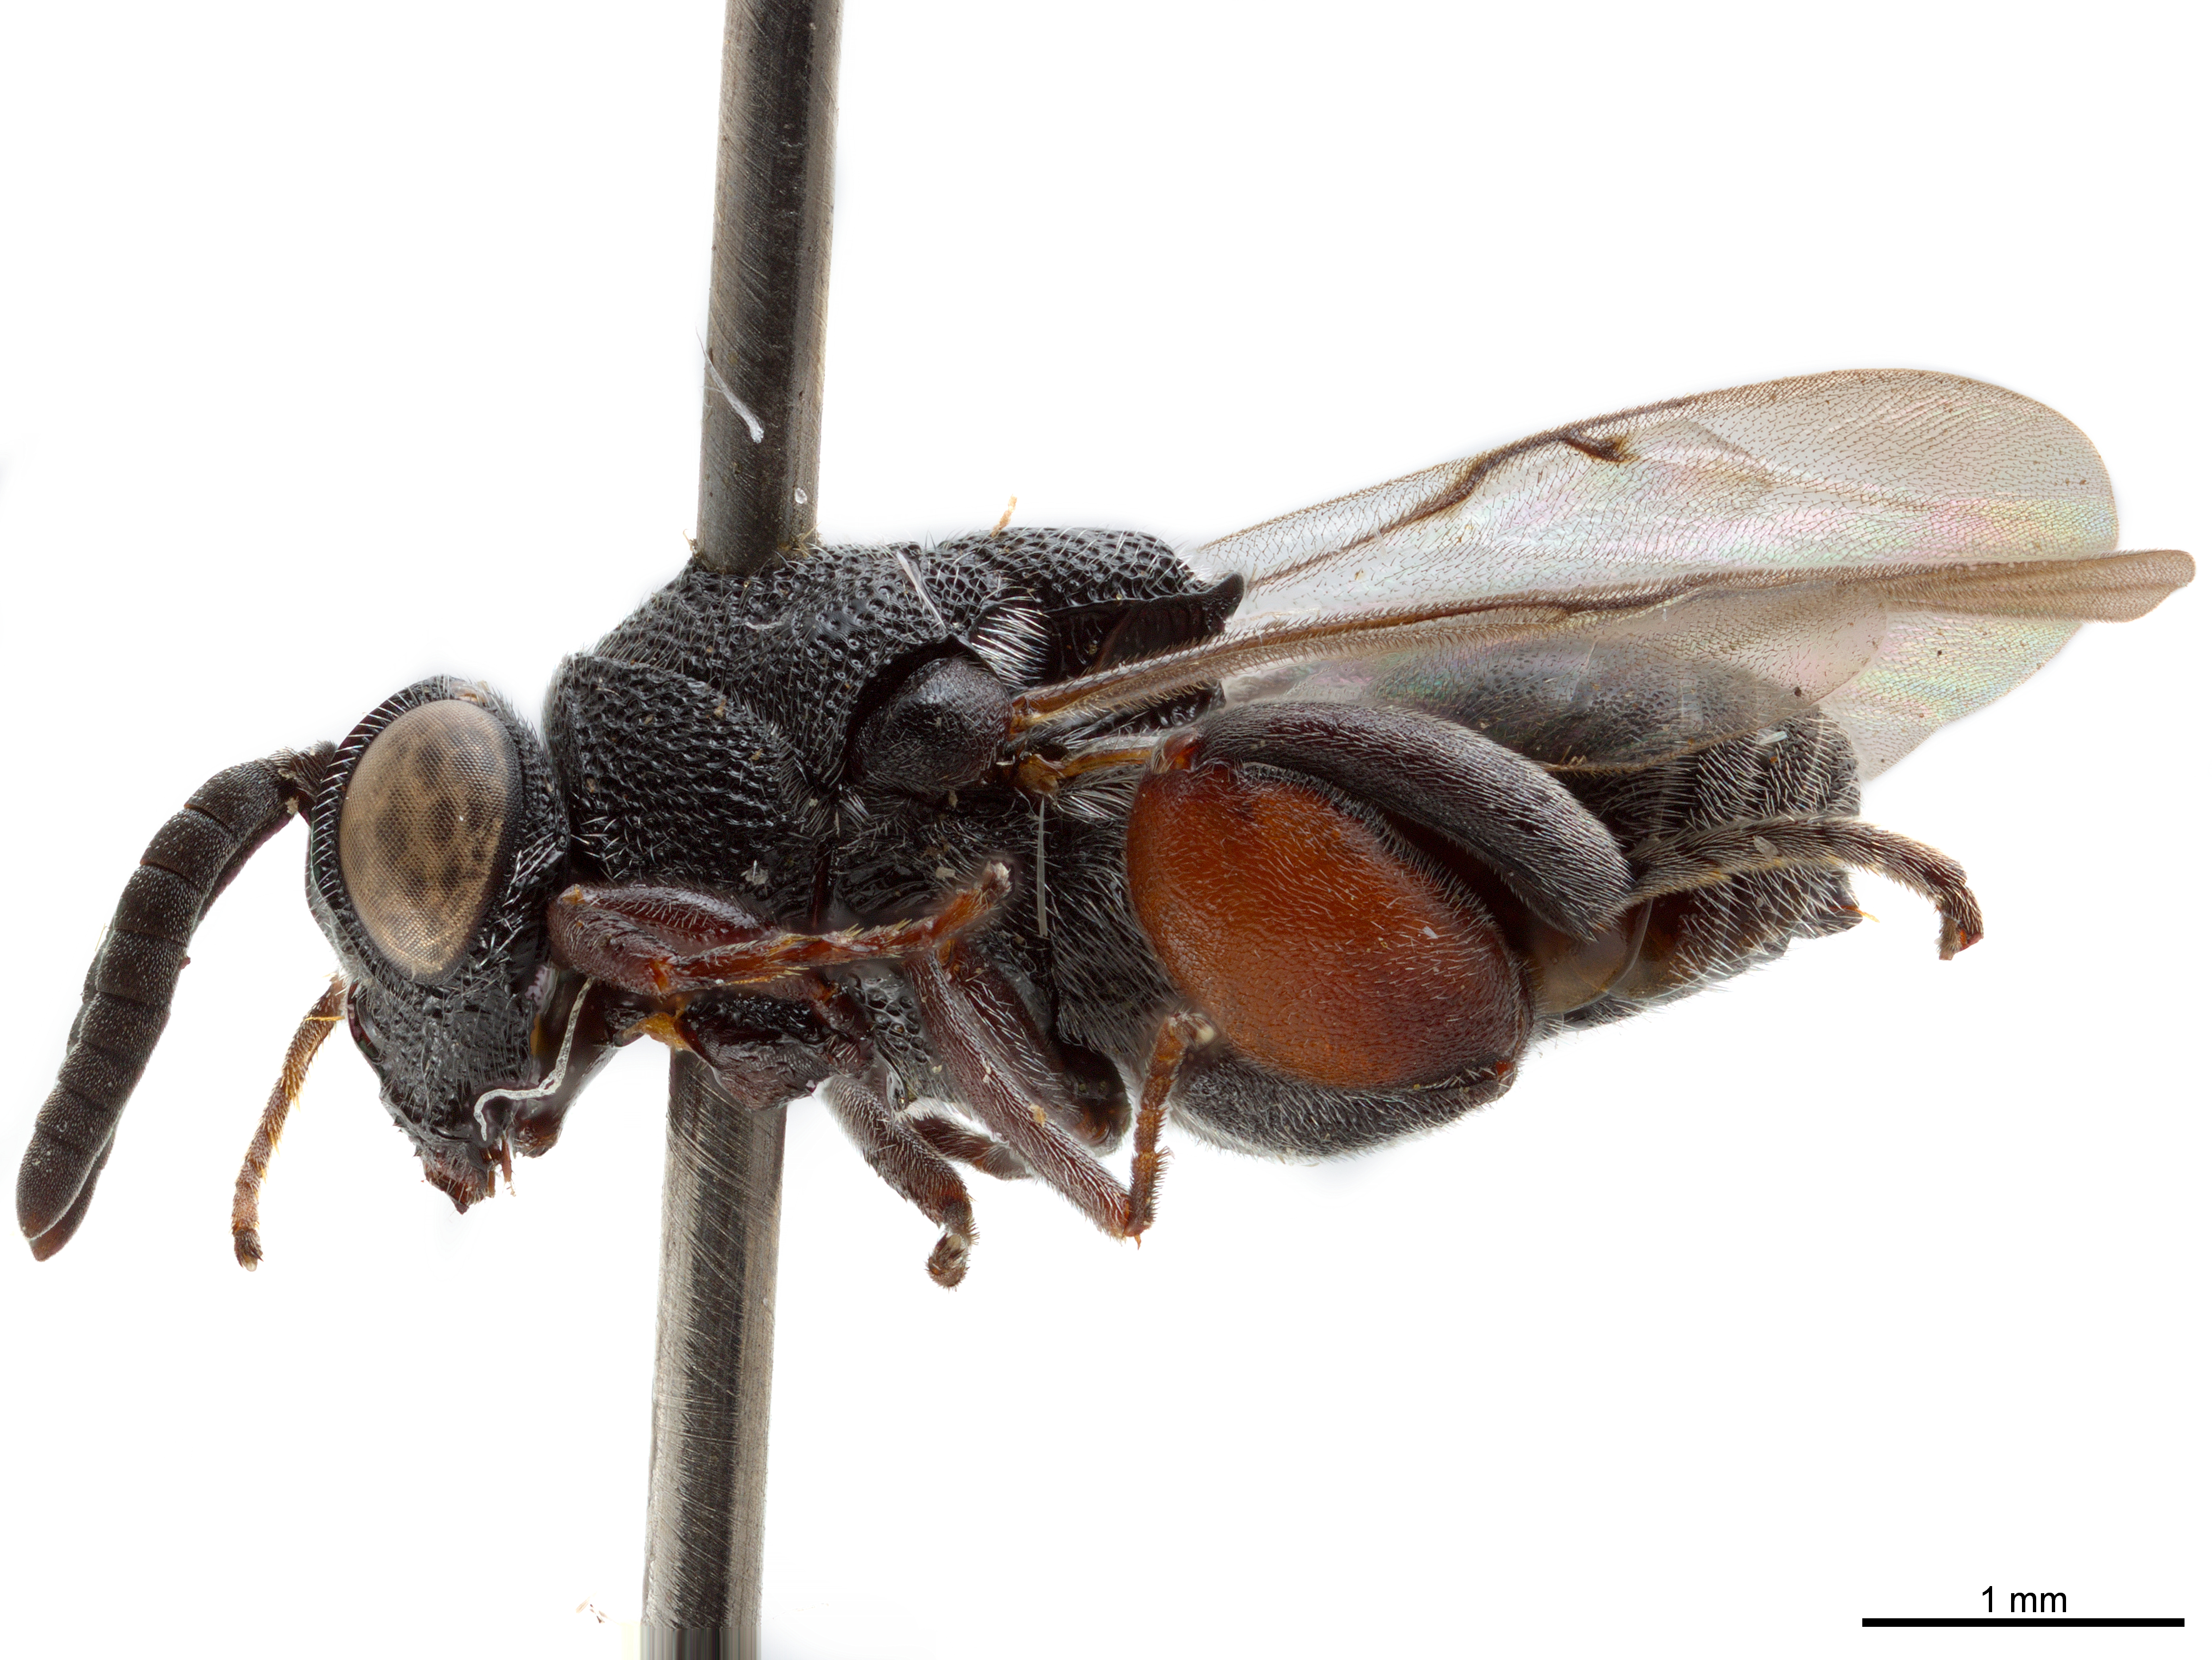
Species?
Rhynchochalcis brevicornuta
